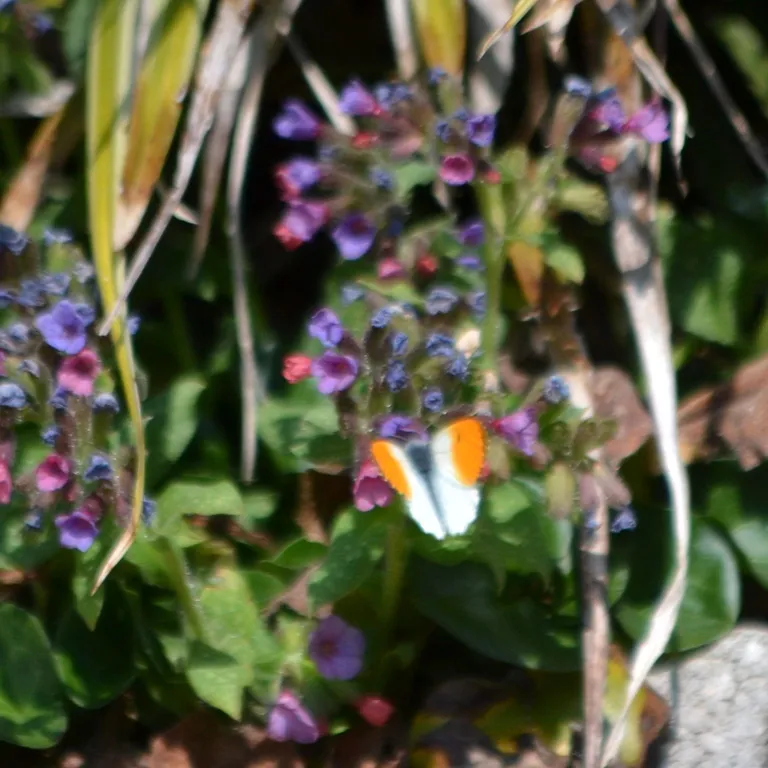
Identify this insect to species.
Anthocharis cardamines
